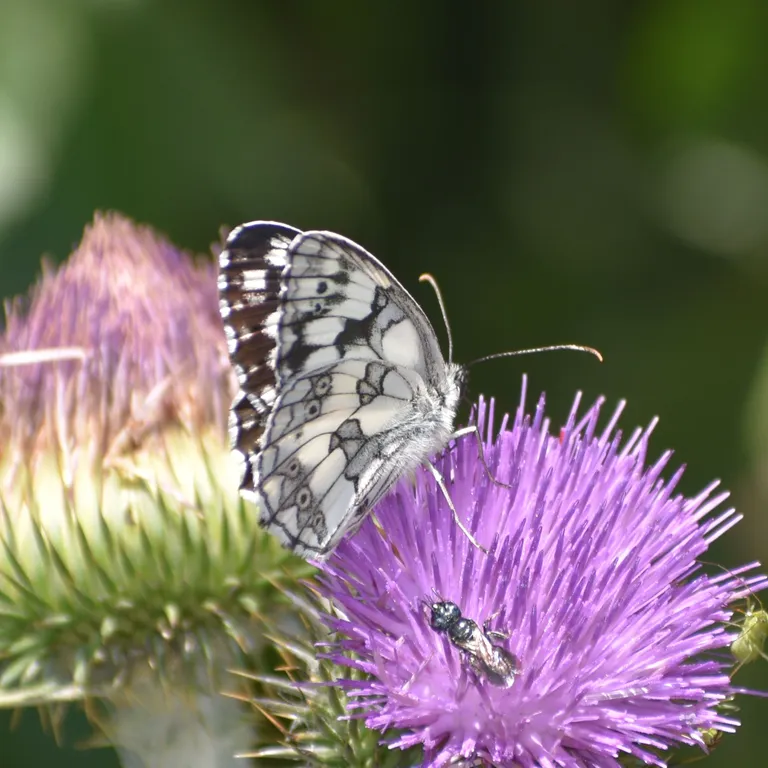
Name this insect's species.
Melanargia galathea
